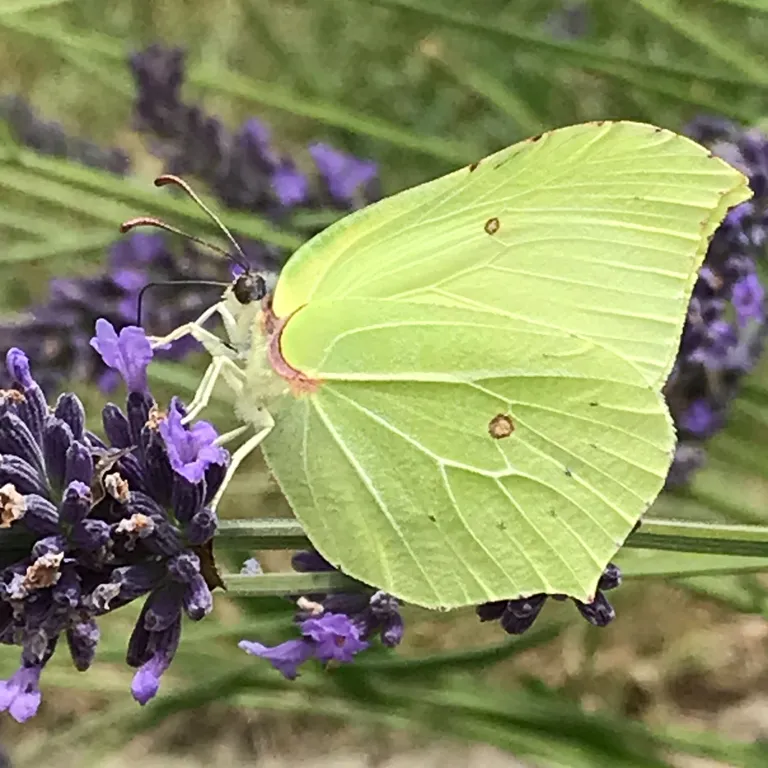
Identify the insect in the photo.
Gonepteryx rhamni
